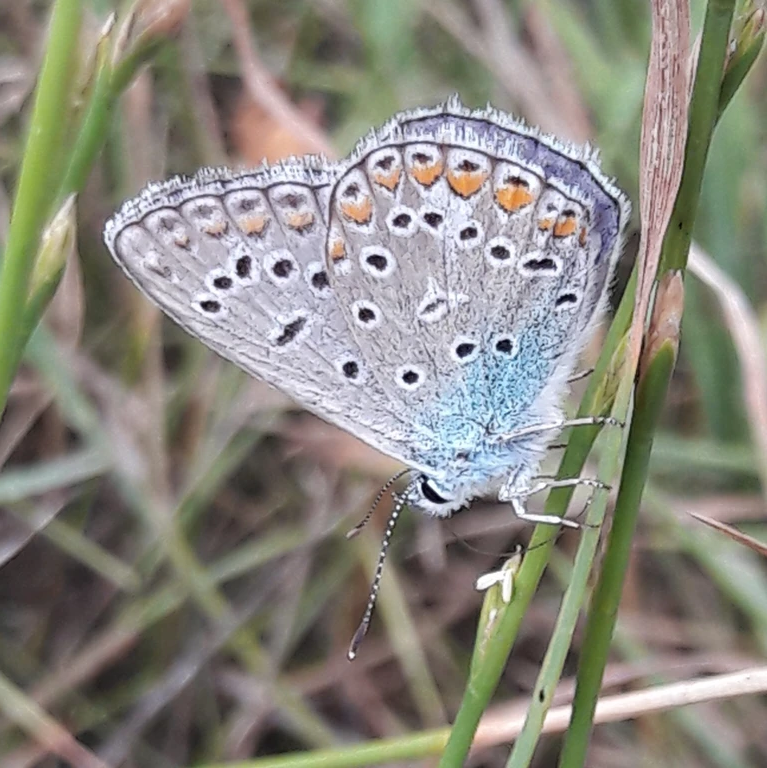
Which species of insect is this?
Polyommatus icarus
